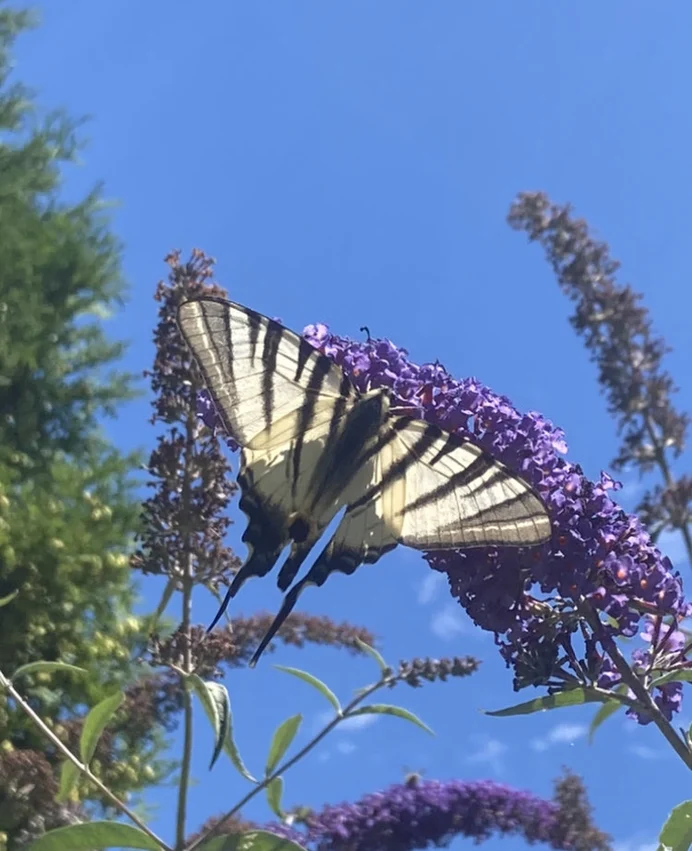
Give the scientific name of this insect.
Iphiclides podalirius
